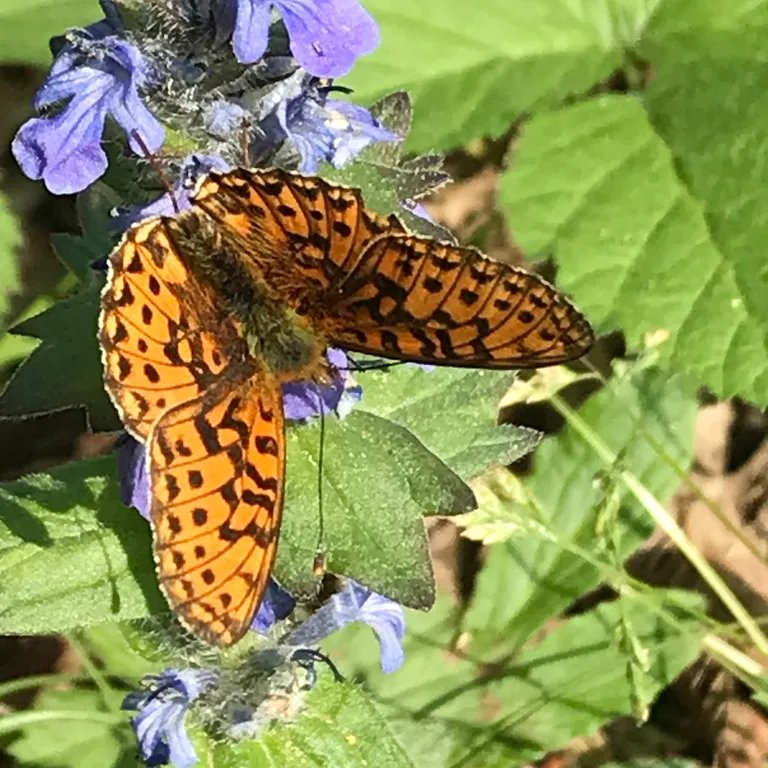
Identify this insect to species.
Boloria euphrosyne (also Clossiana euphrosyne)
